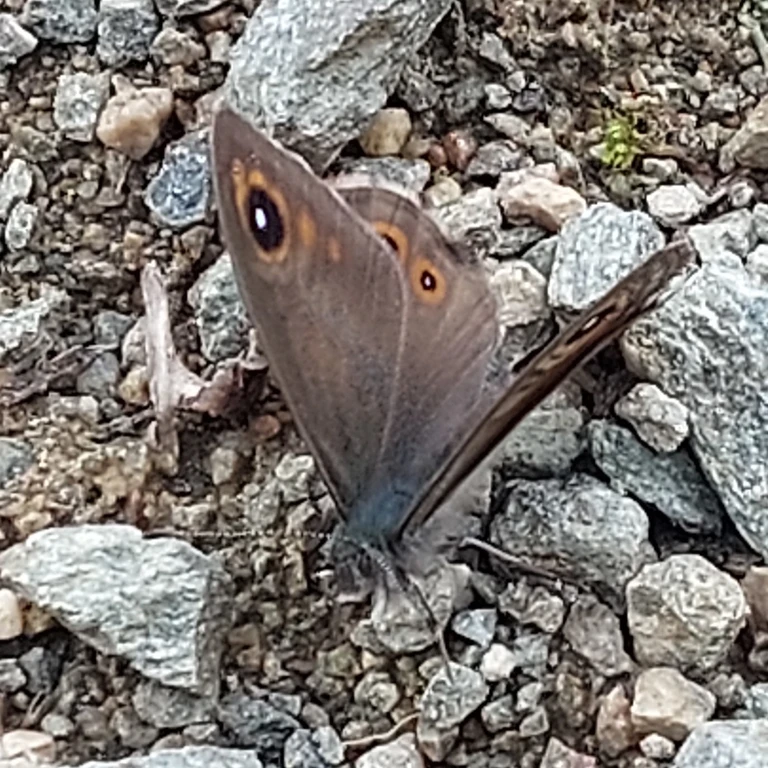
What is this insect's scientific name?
Lasiommata maera (also Pararge maera)
